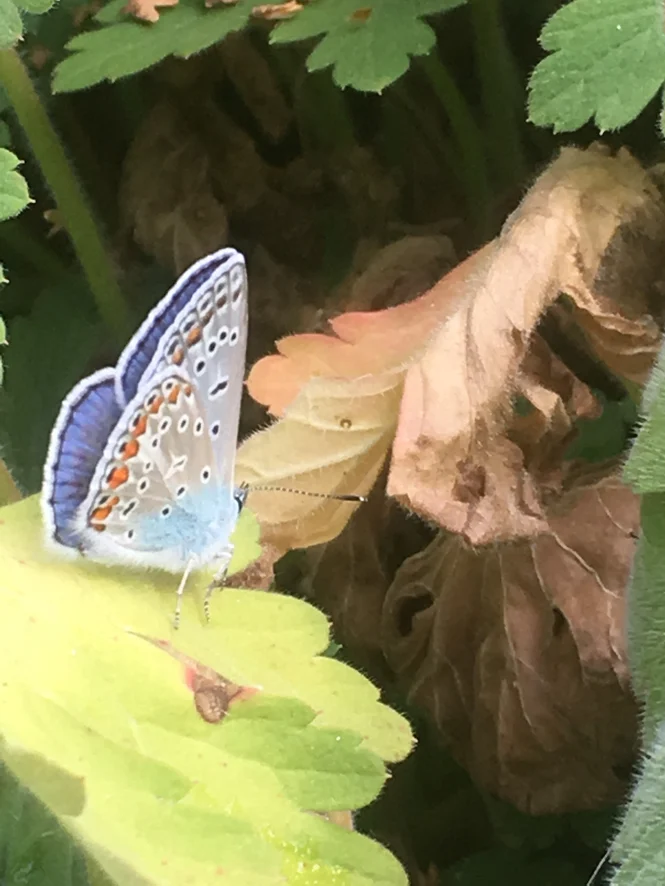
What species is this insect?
Polyommatus icarus
